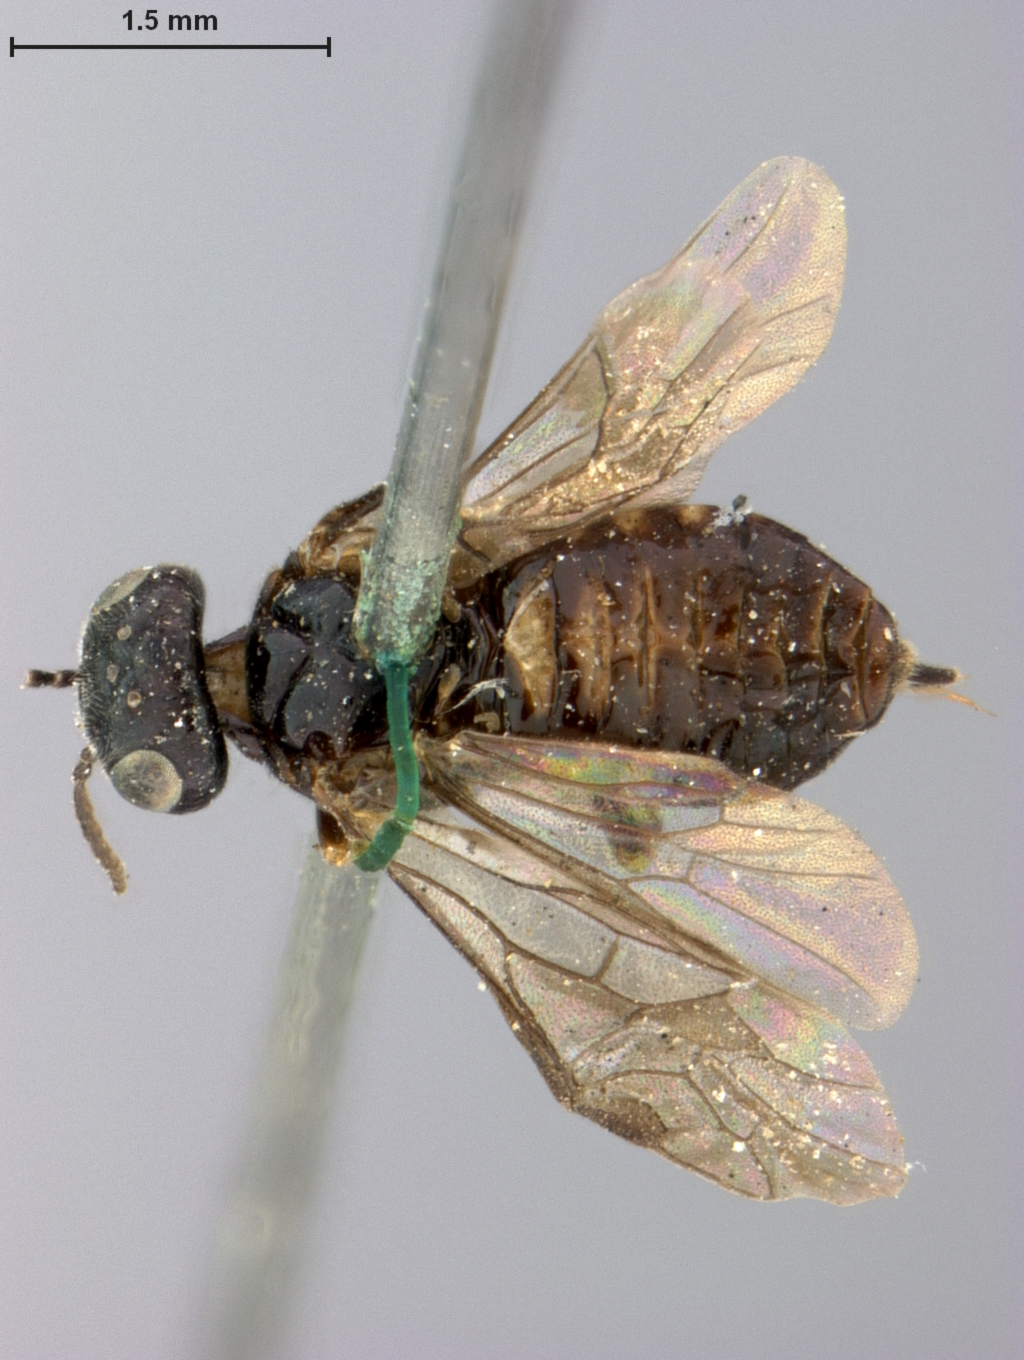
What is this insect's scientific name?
Parabates inspiratus
